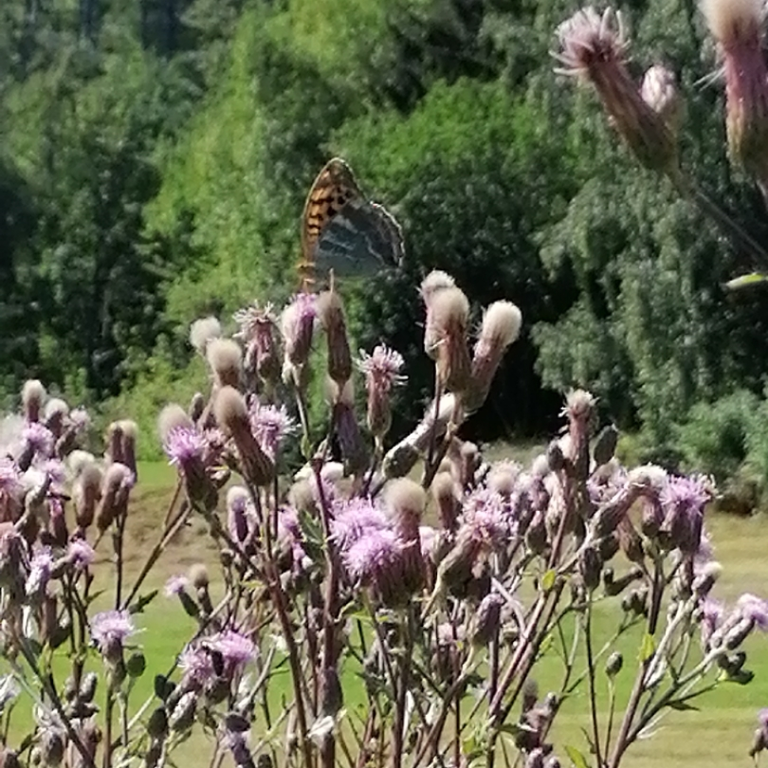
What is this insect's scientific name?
Argynnis paphia
